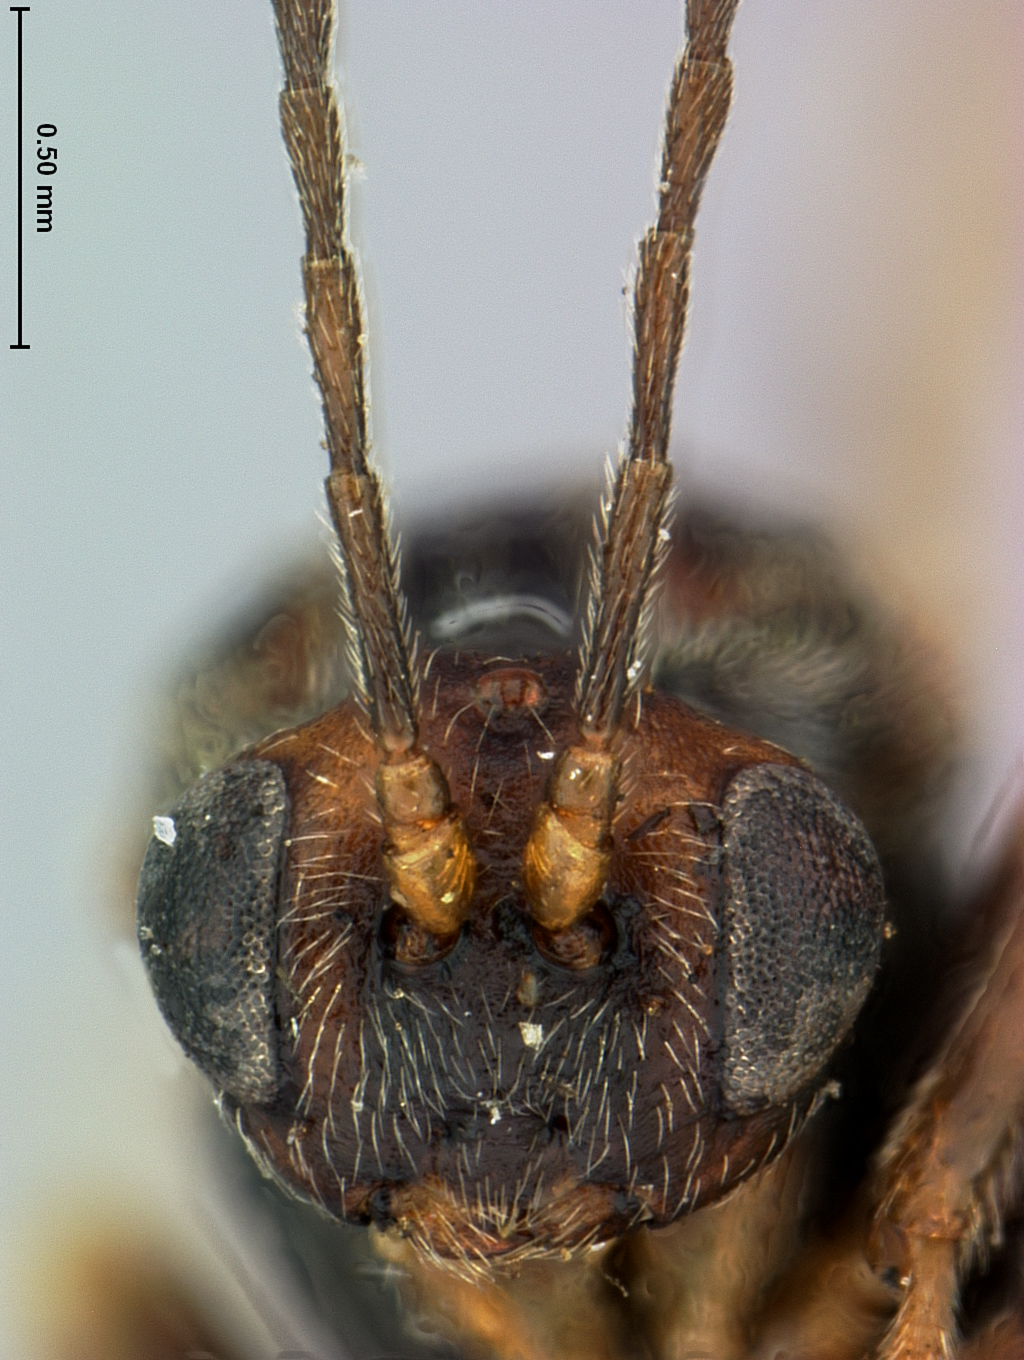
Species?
Diplolepis unica
